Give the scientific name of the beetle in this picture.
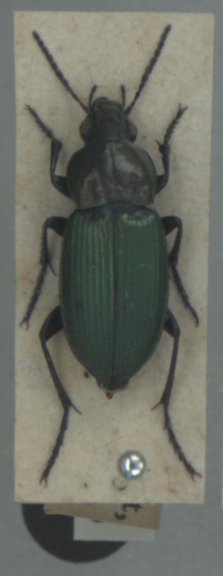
Poecilus kugelanni
